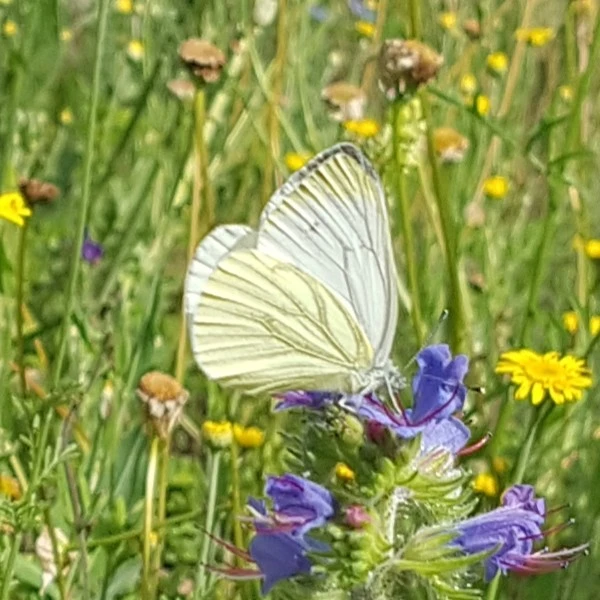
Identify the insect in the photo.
Pieris napi
